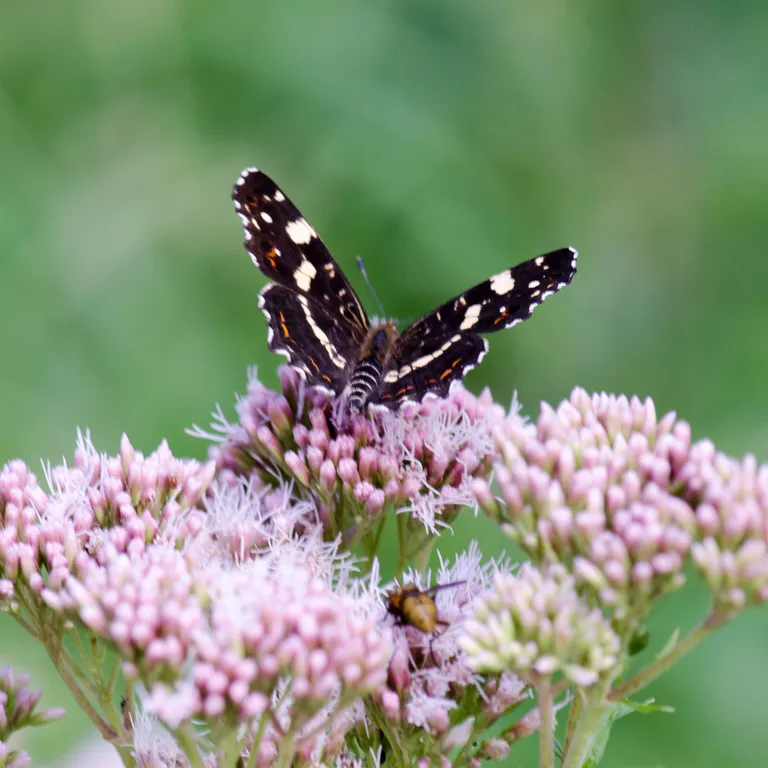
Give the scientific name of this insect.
Araschnia levana
